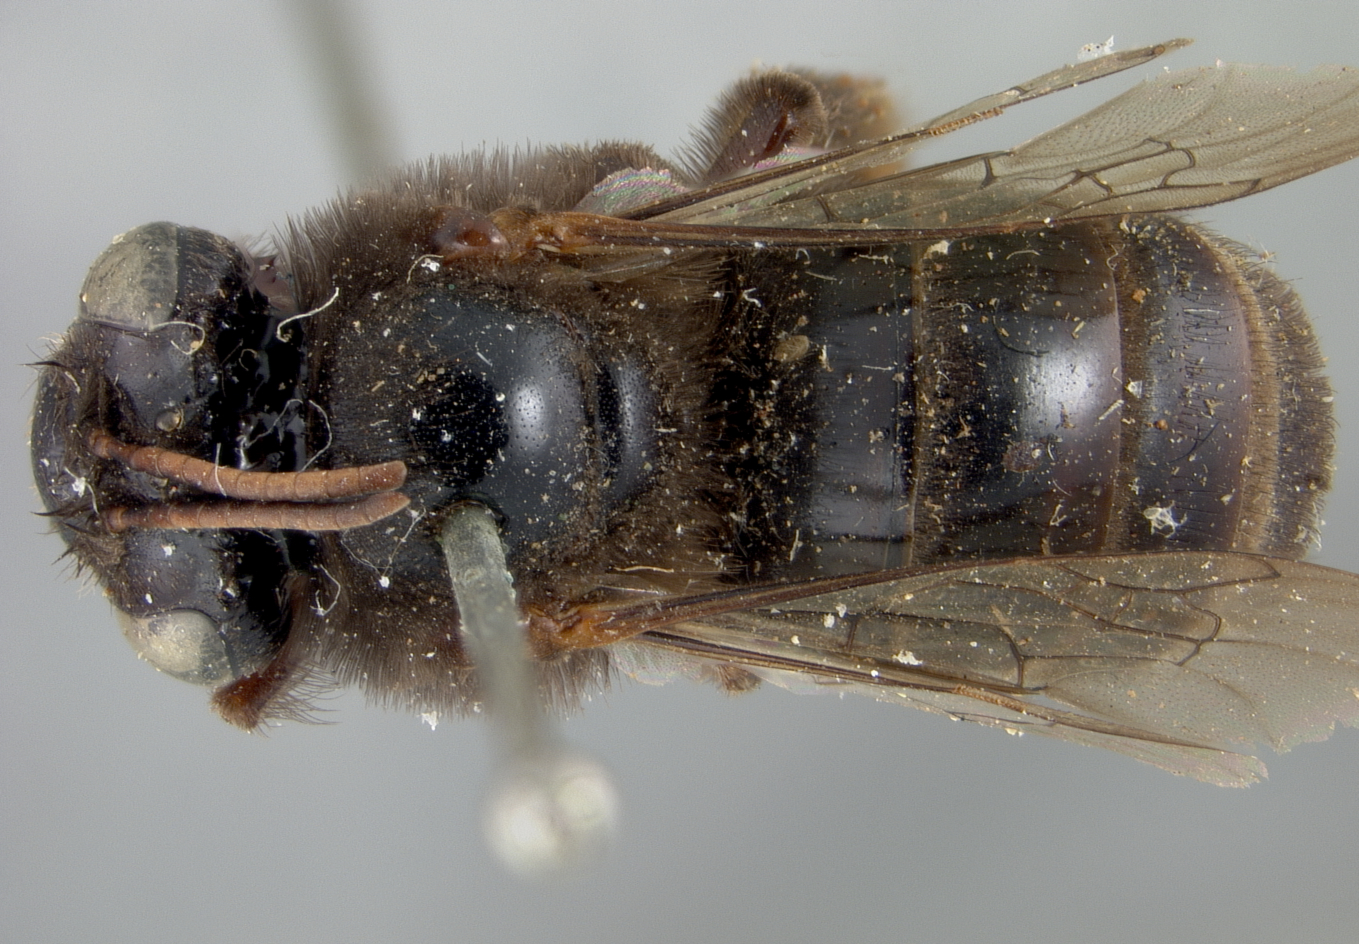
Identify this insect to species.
Svastra reductior
